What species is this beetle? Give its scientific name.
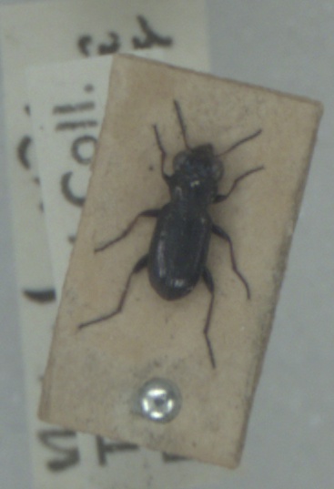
Notiophilus palustris
